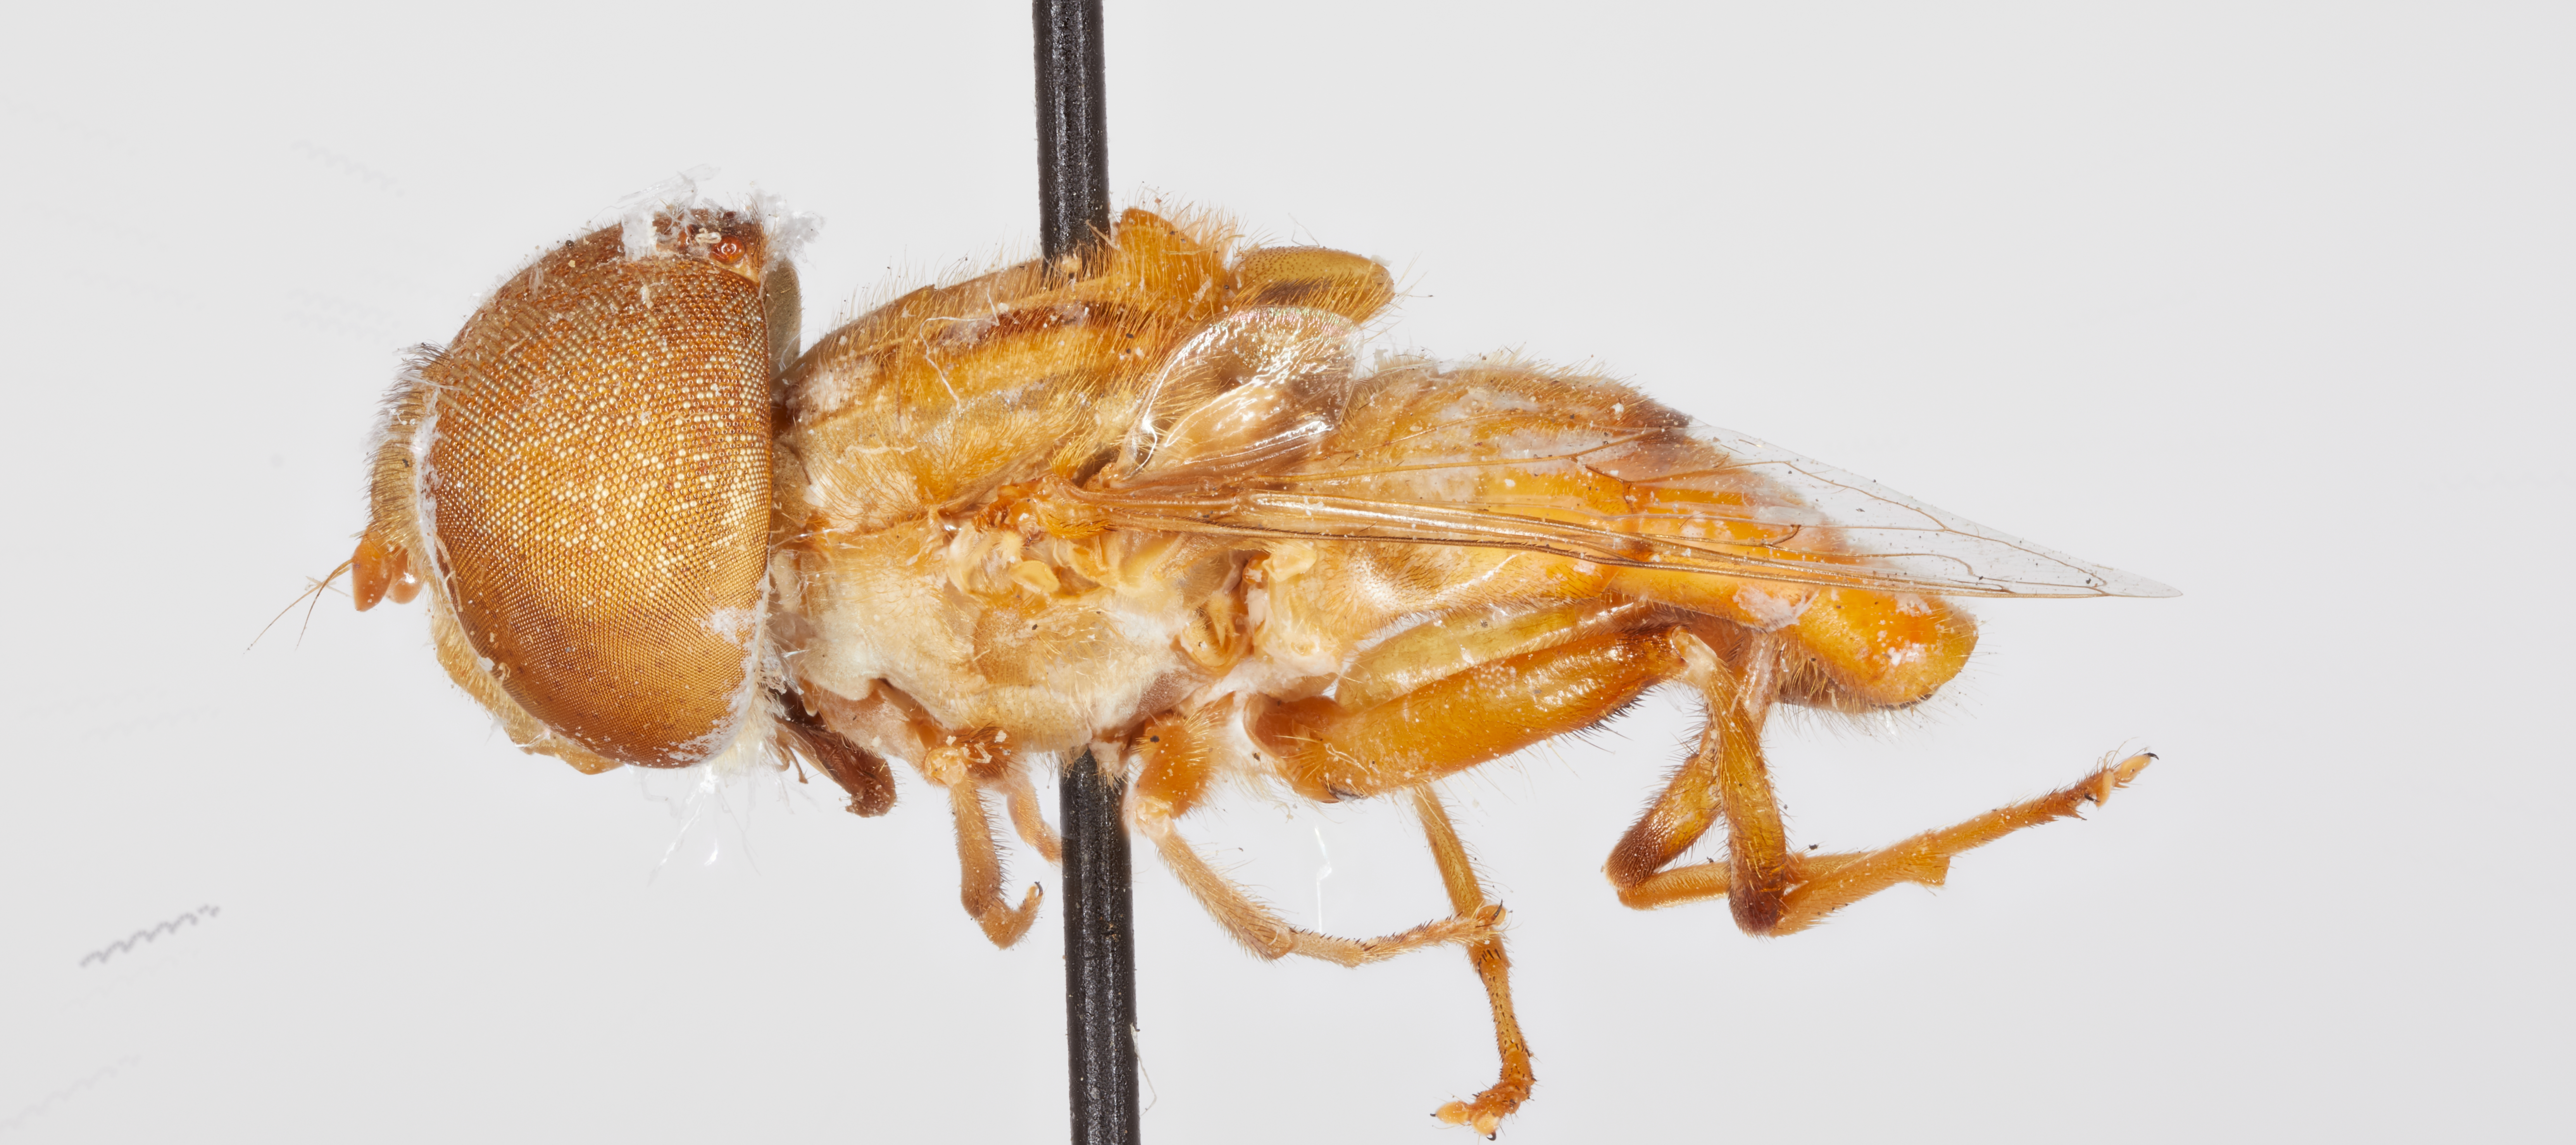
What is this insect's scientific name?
Lathyrophthalmus lutescens
